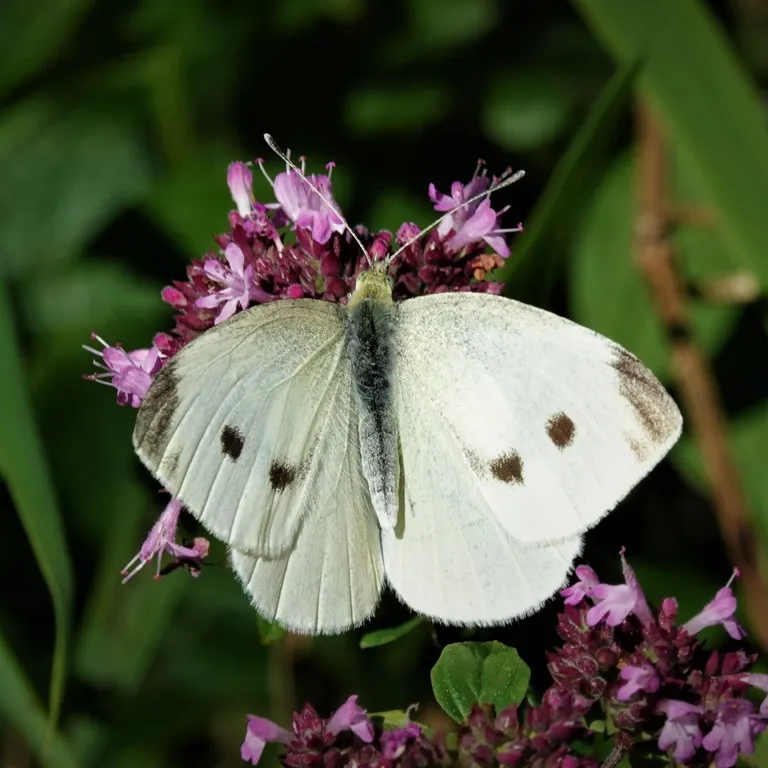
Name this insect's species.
Pieris rapae
